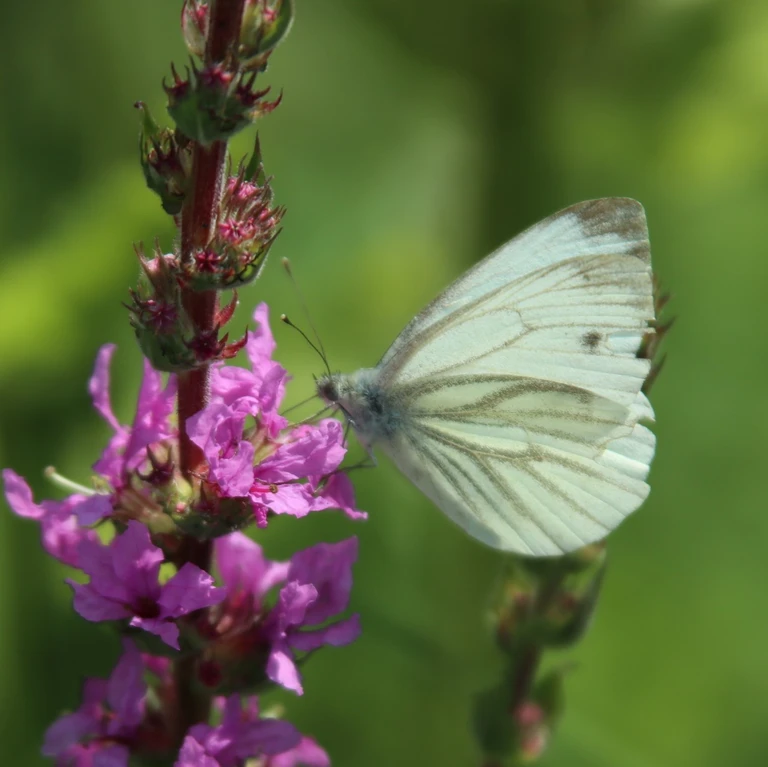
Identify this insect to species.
Pieris napi
